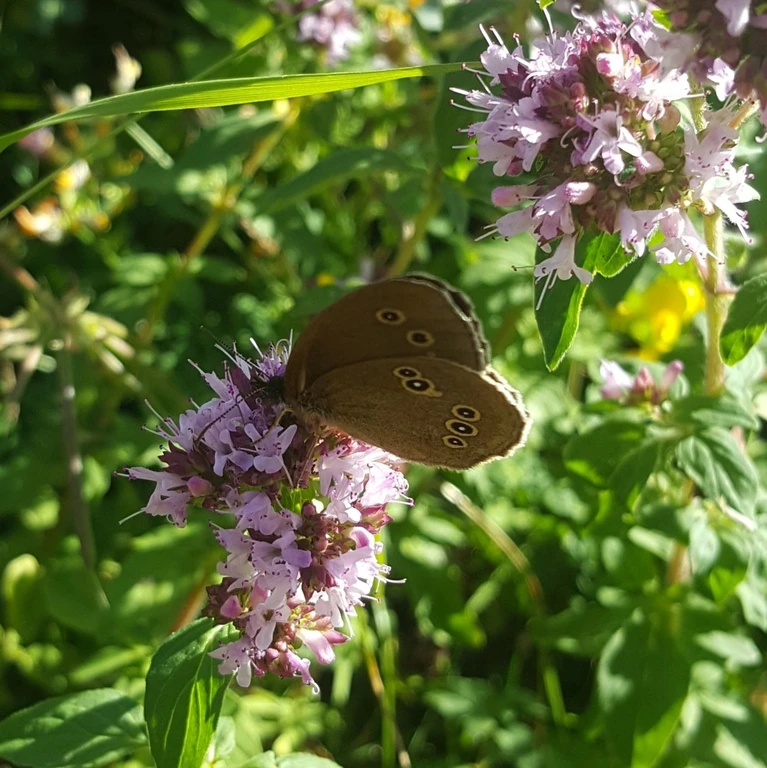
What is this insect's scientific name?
Aphantopus hyperantus
